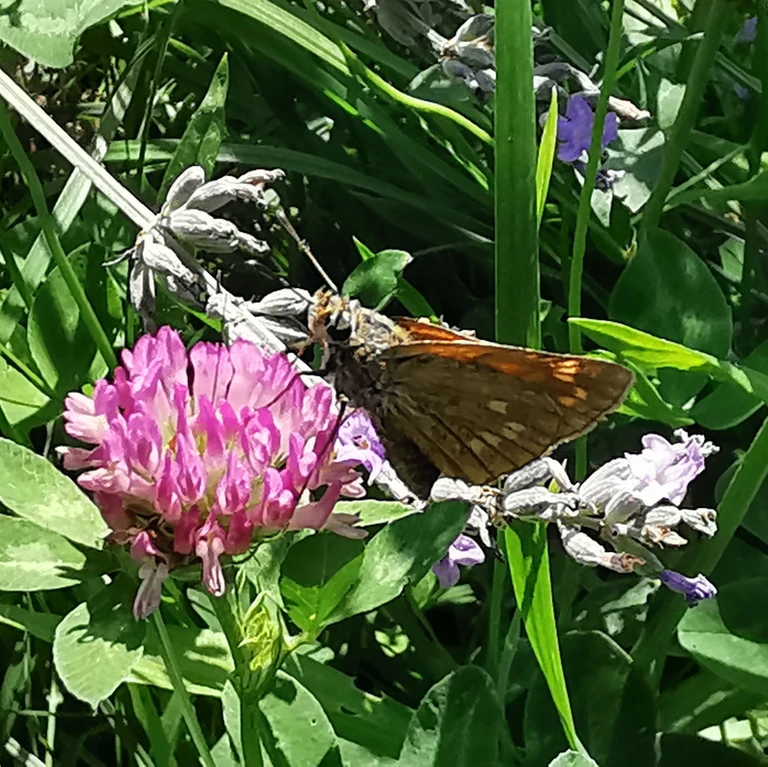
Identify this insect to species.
Ochlodes sylvanus (also Ochlodes venata)
